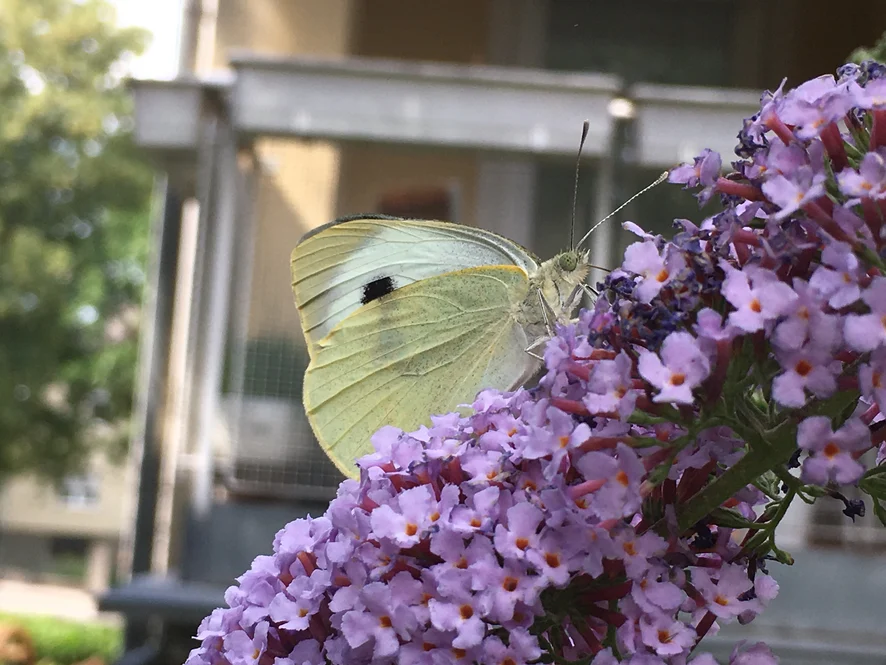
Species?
Pieris brassicae
